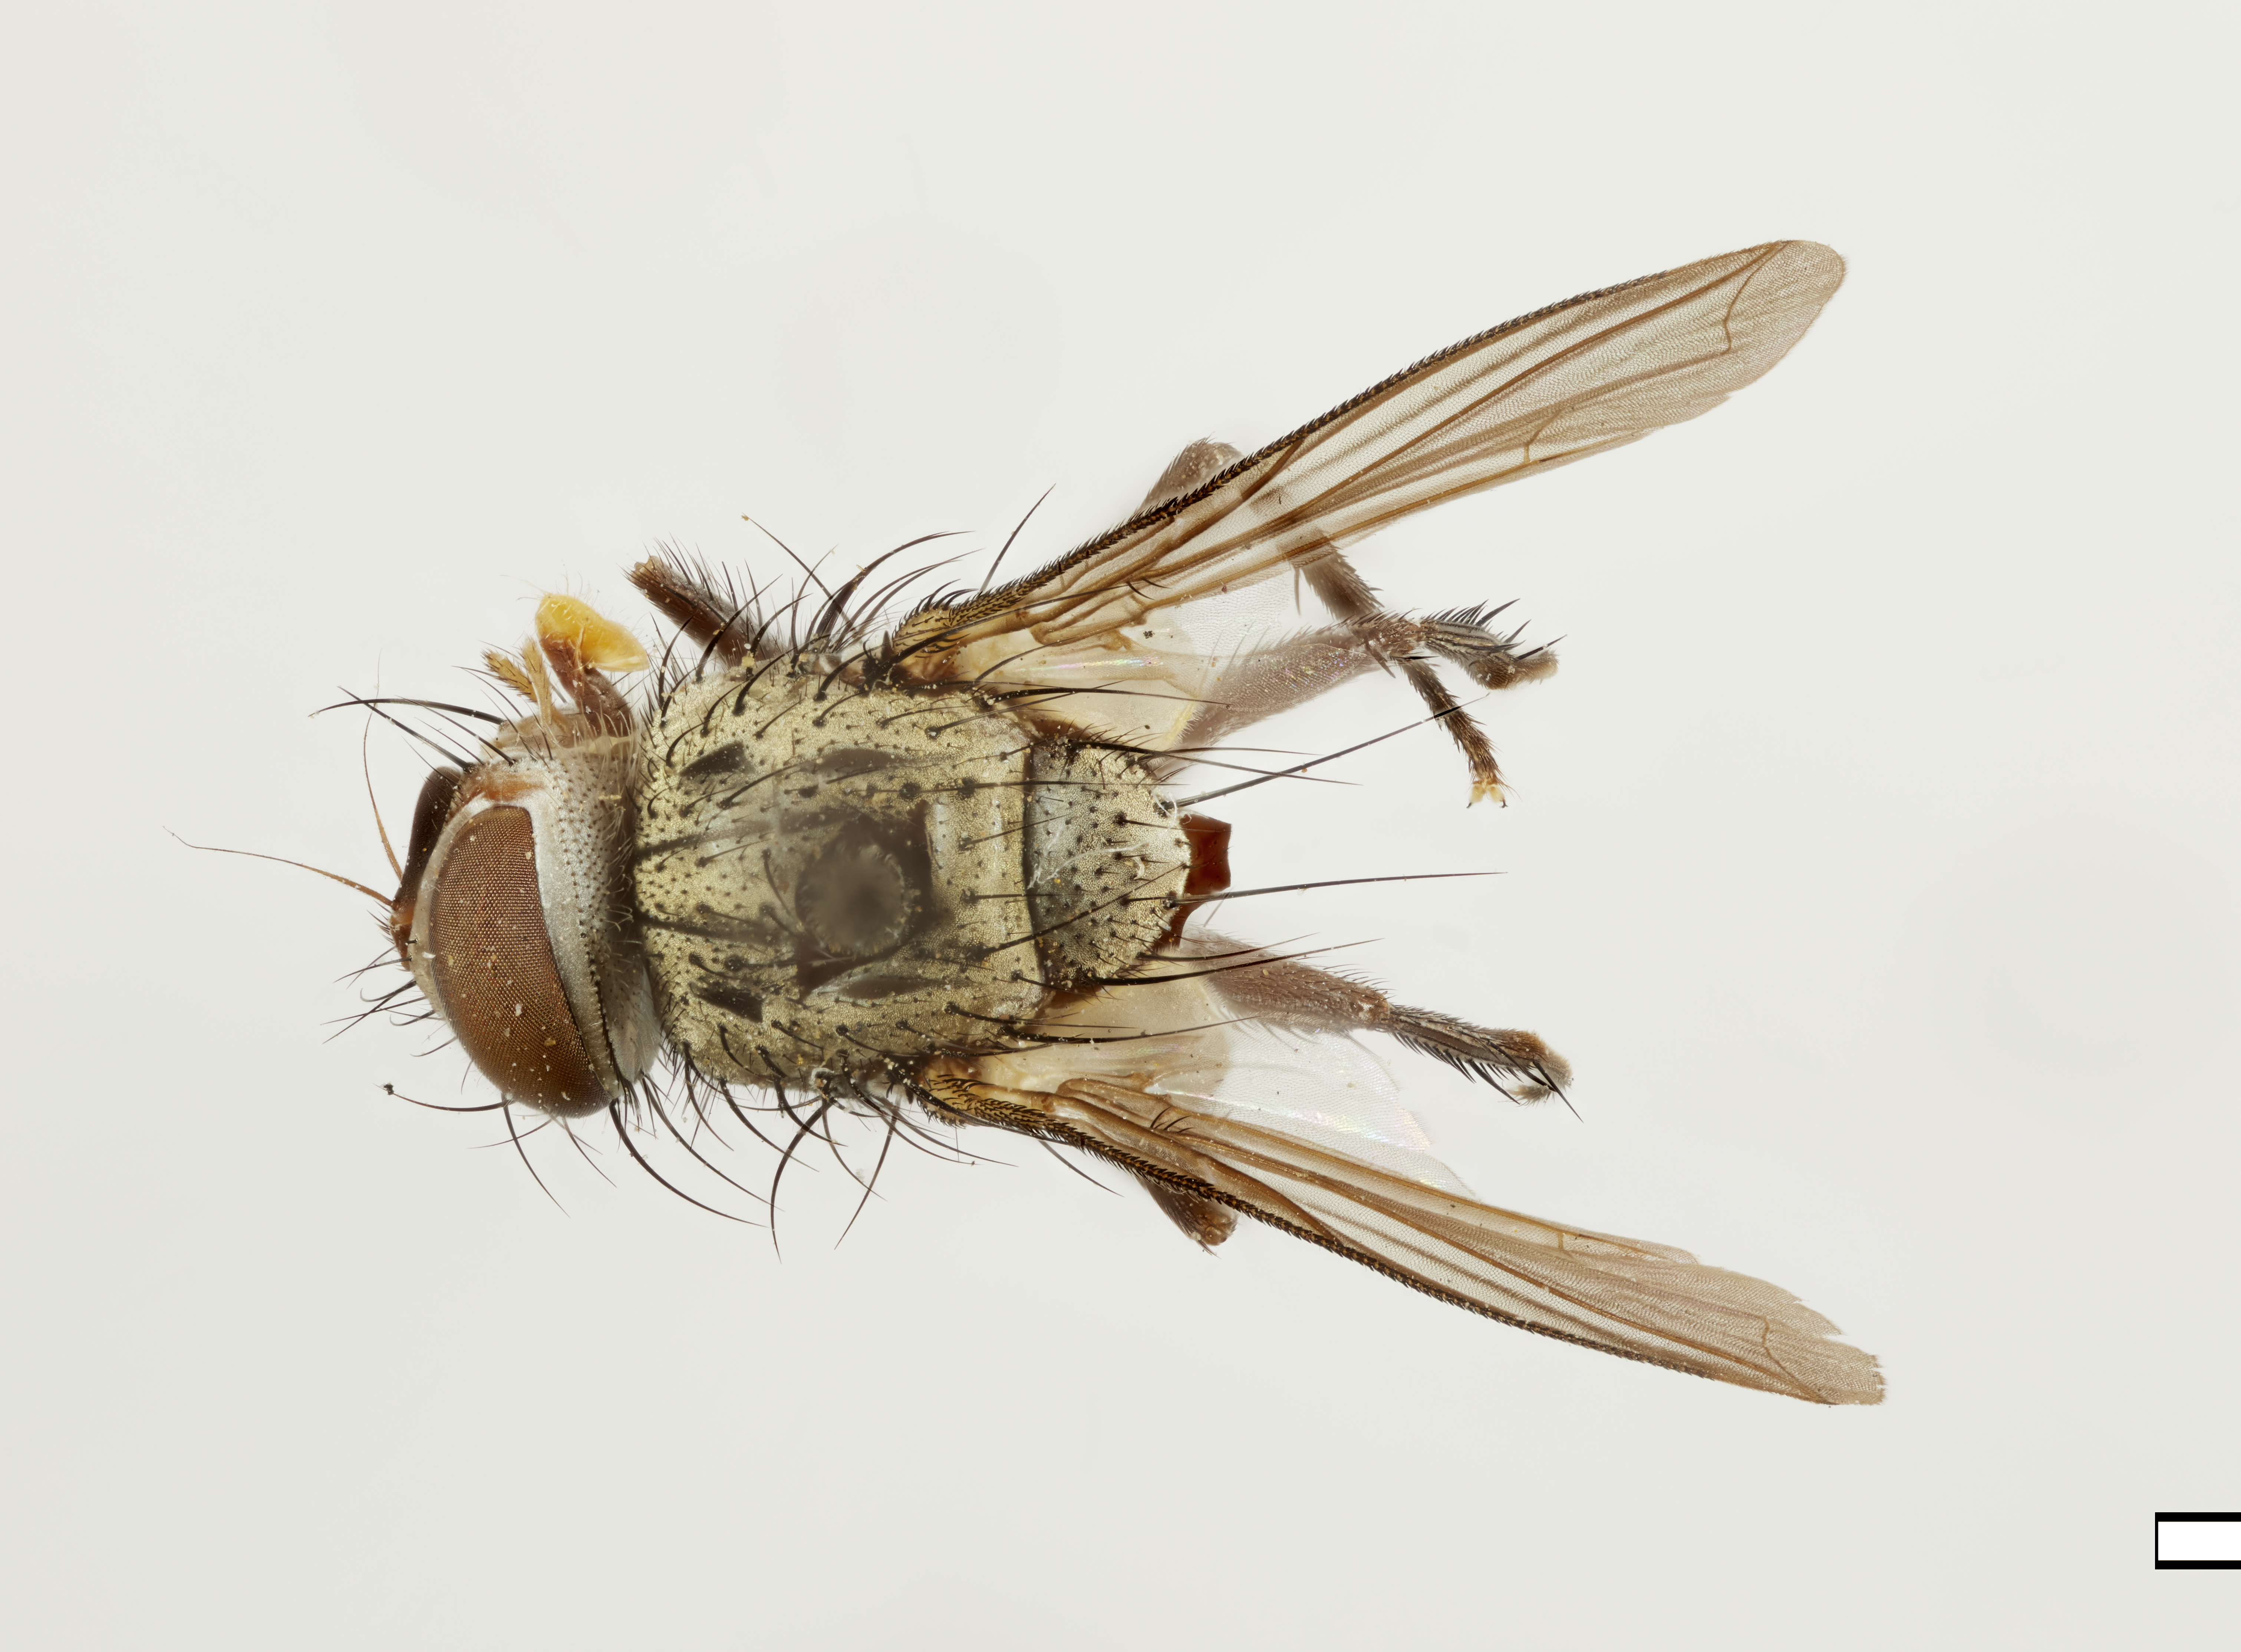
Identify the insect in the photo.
Ommasicera chaetosa
